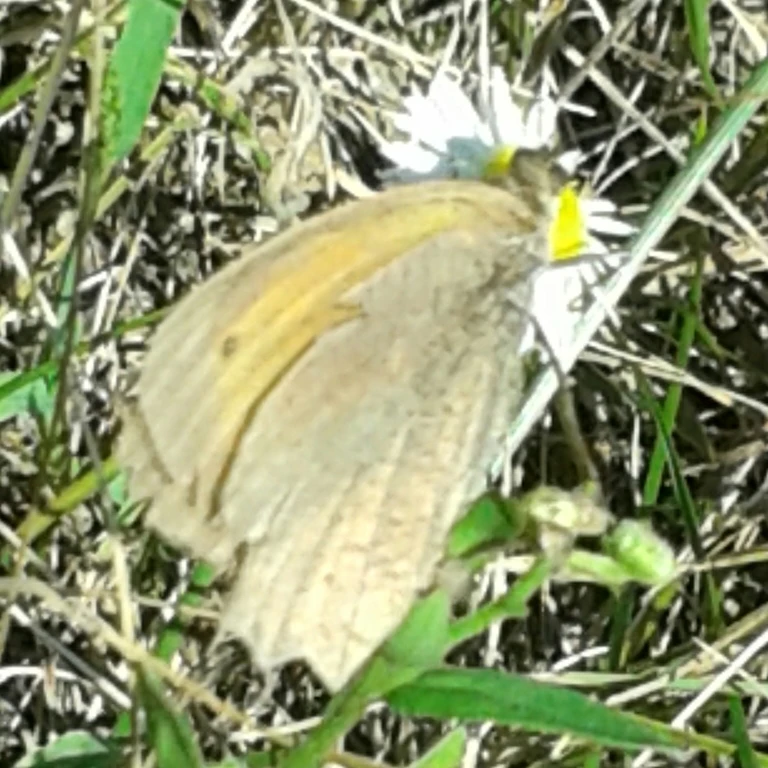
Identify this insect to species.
Maniola jurtina
